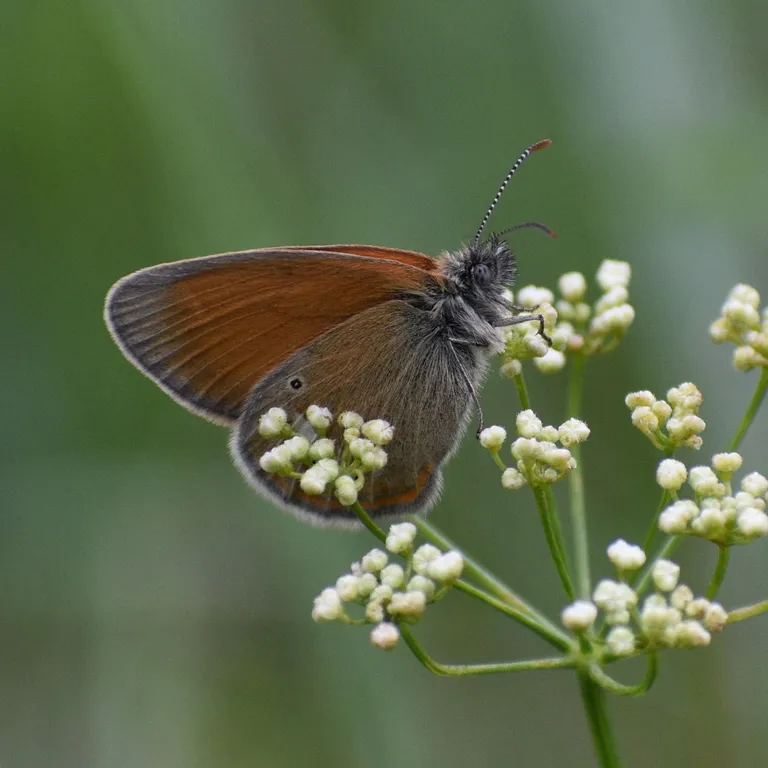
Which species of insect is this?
Coenonympha glycerion (also Coenonympha iphis)
